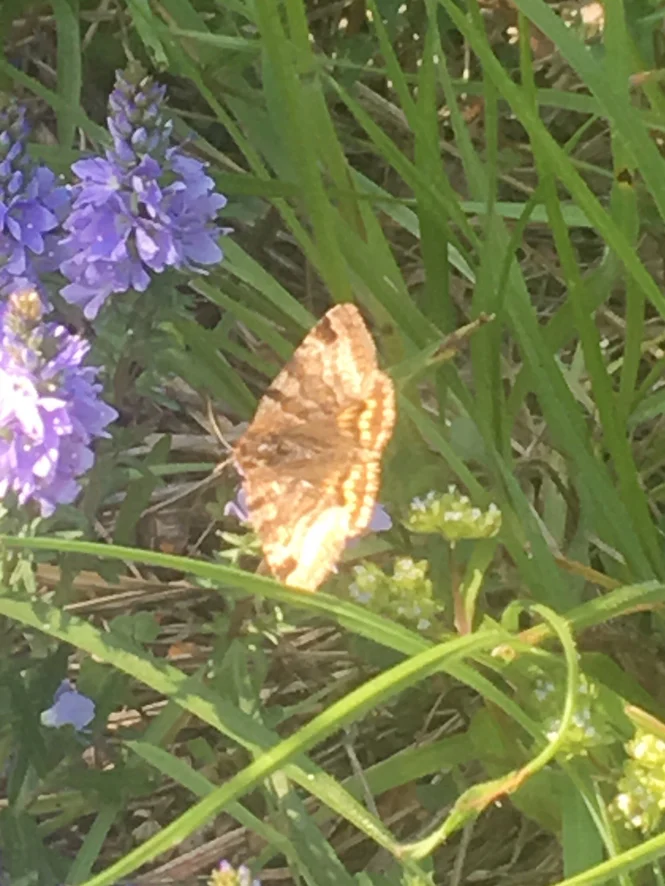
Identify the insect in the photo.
Euclidia glyphica
